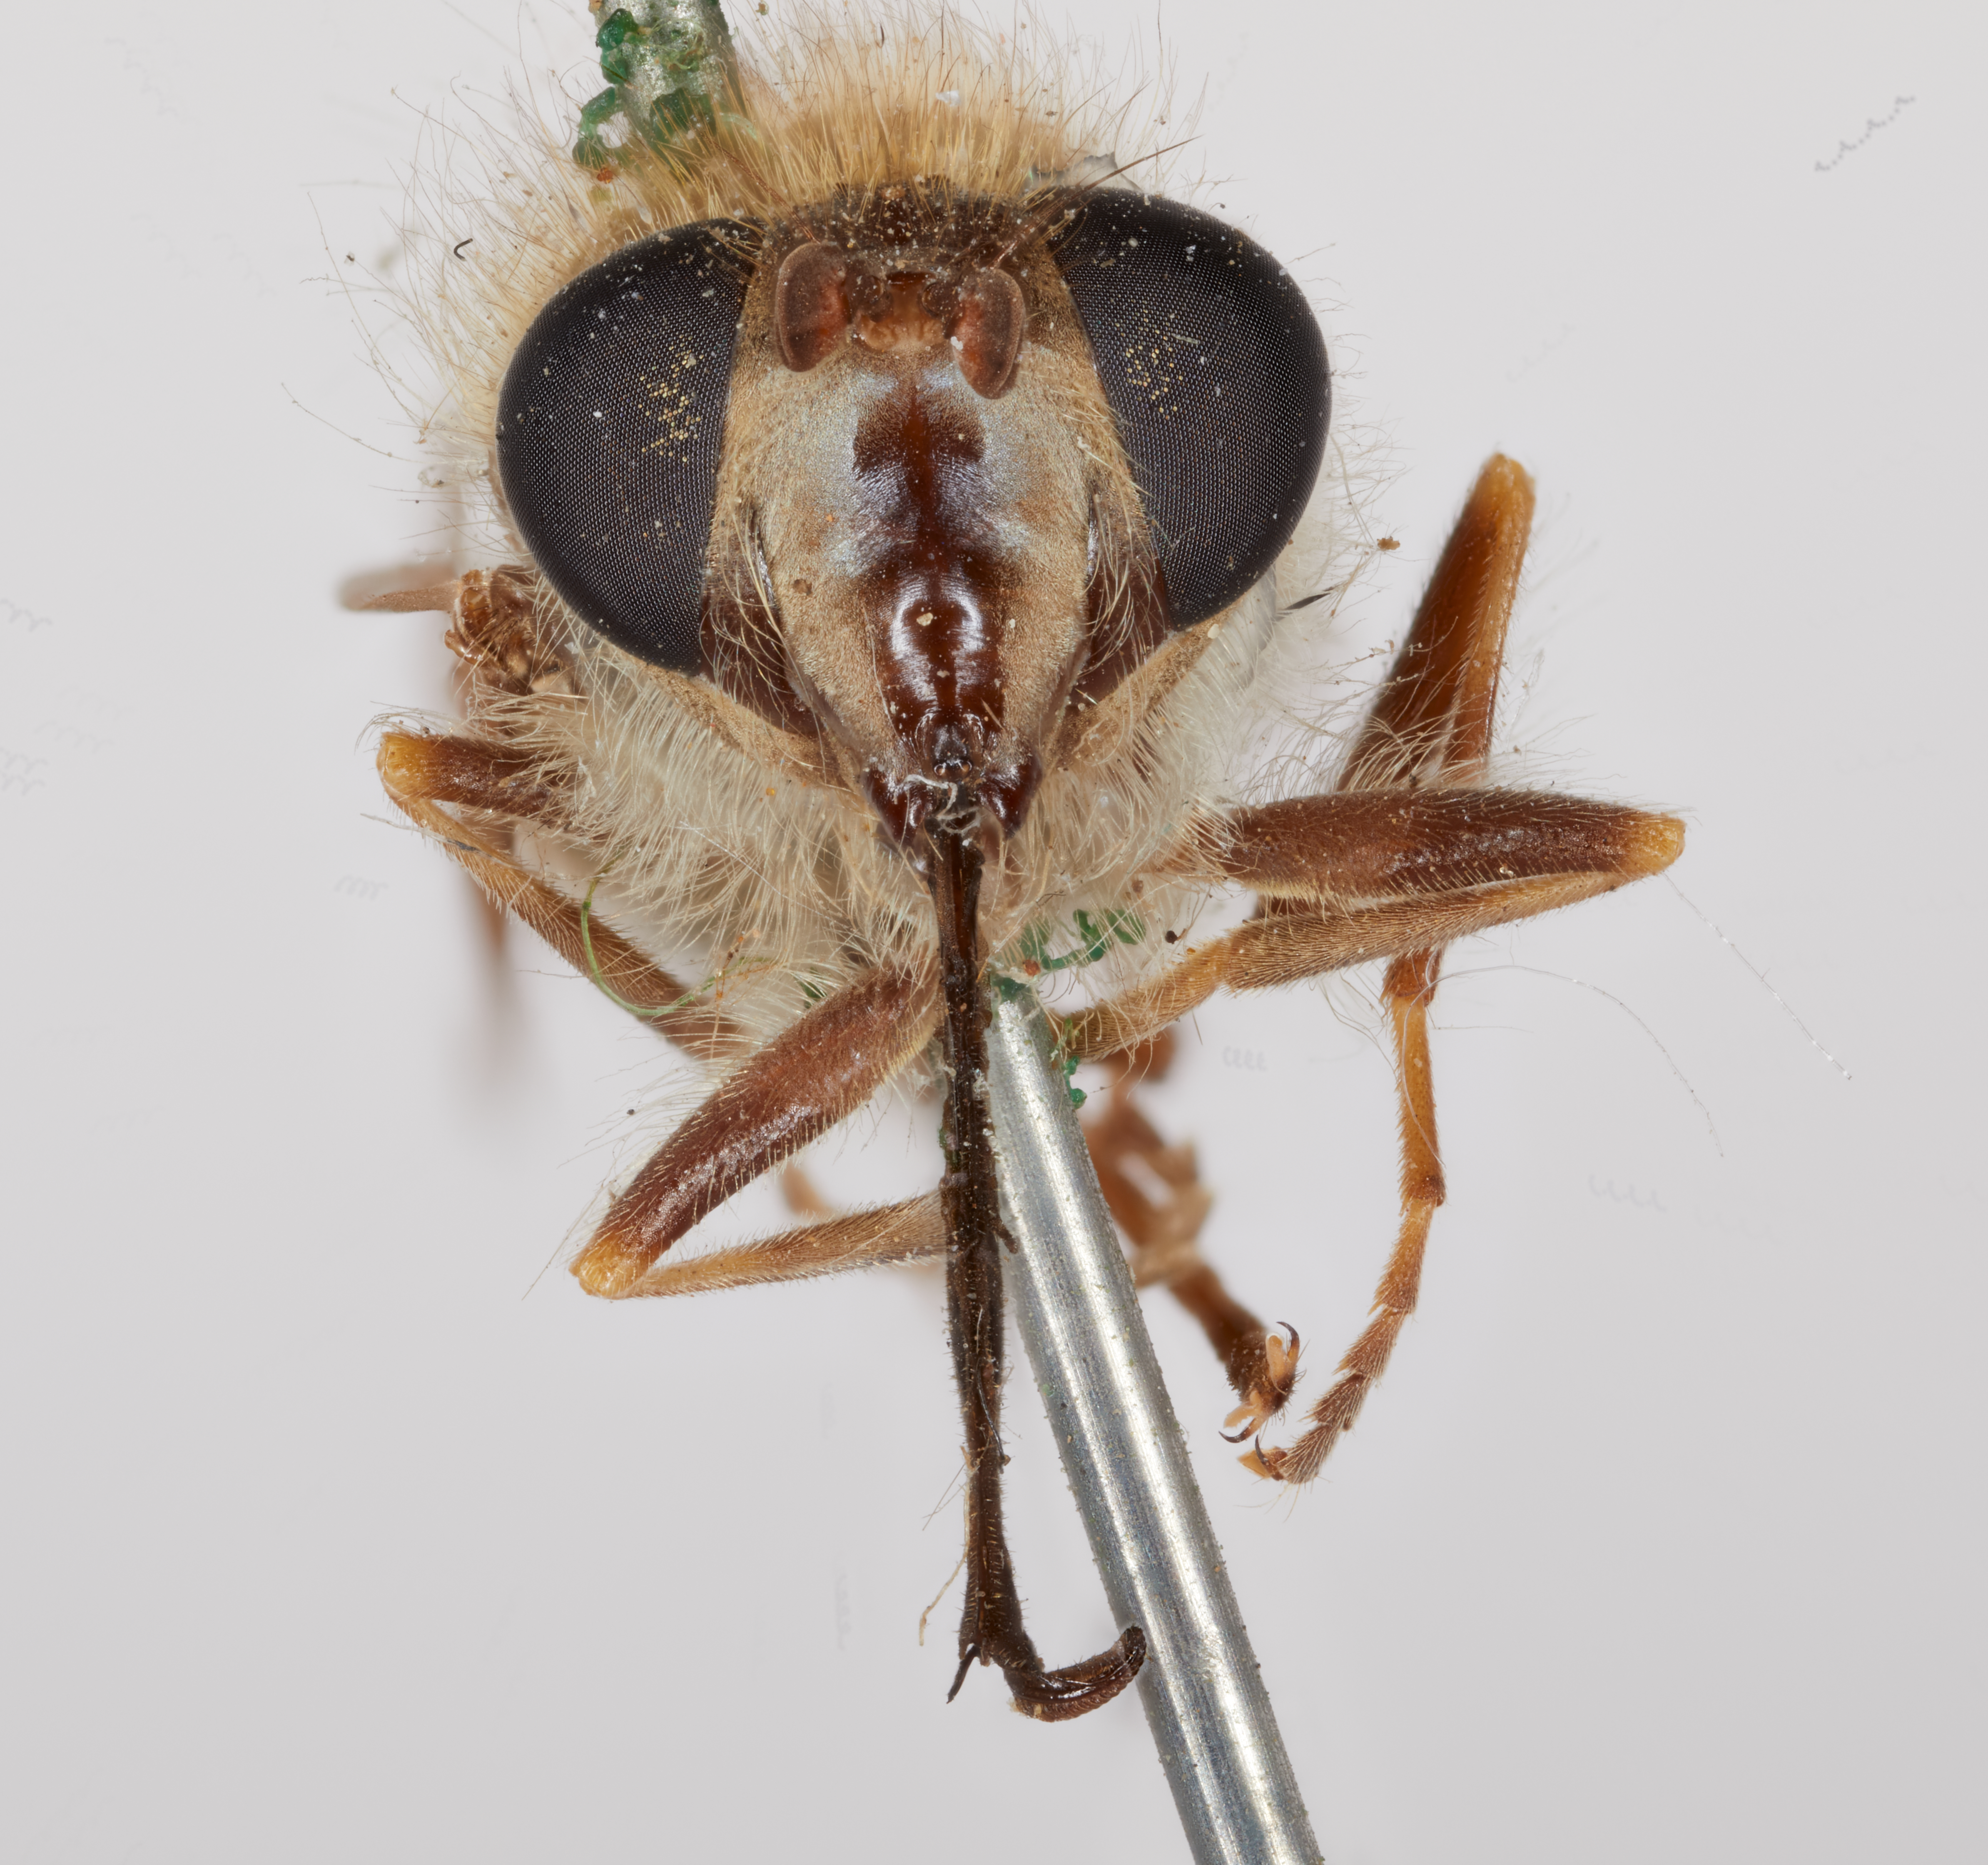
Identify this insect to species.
Brachymyia lupina
